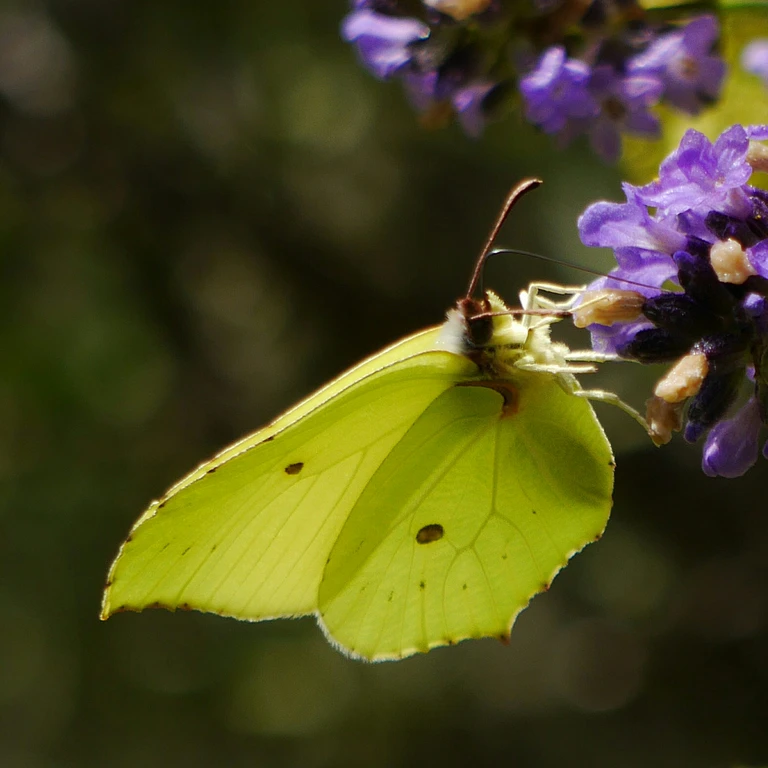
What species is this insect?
Gonepteryx rhamni
